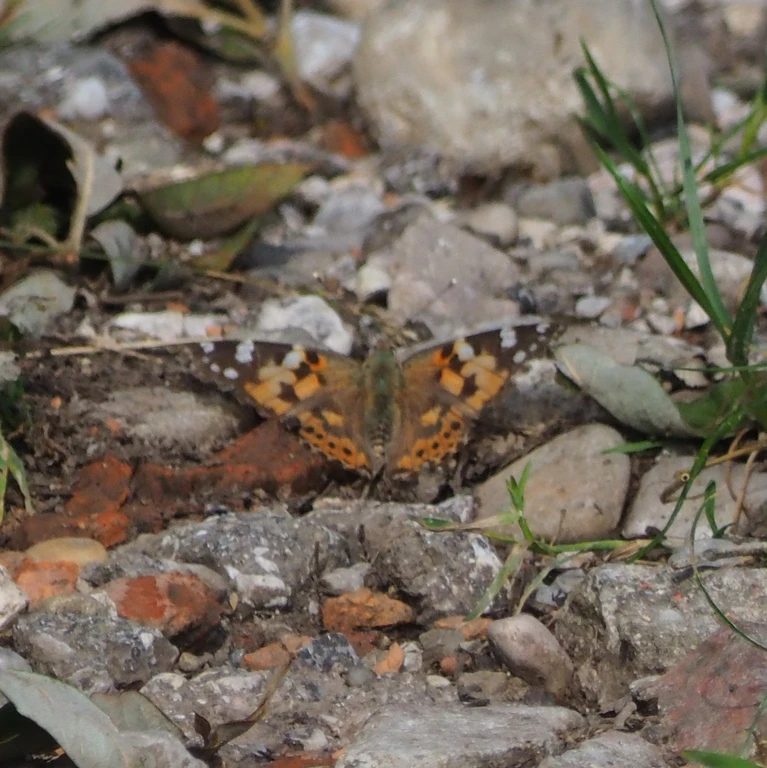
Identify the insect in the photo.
Vanessa cardui
